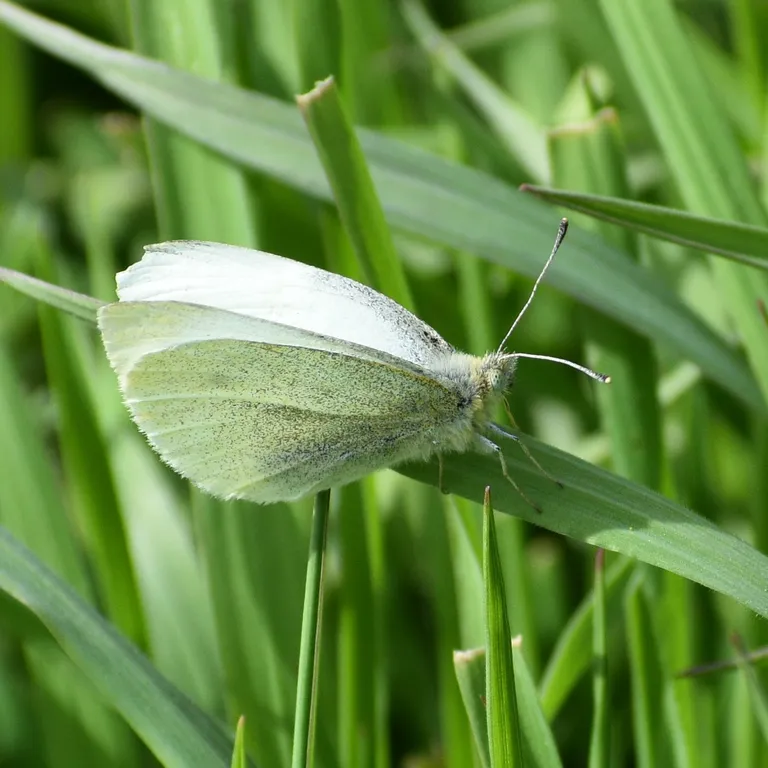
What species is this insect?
Pieris rapae
